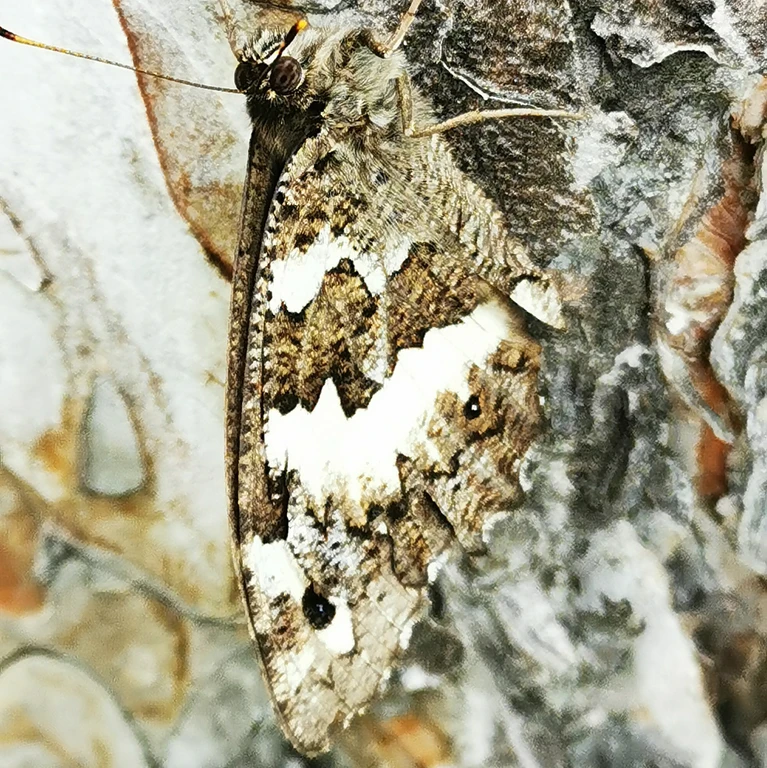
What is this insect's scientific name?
Brintesia circe
